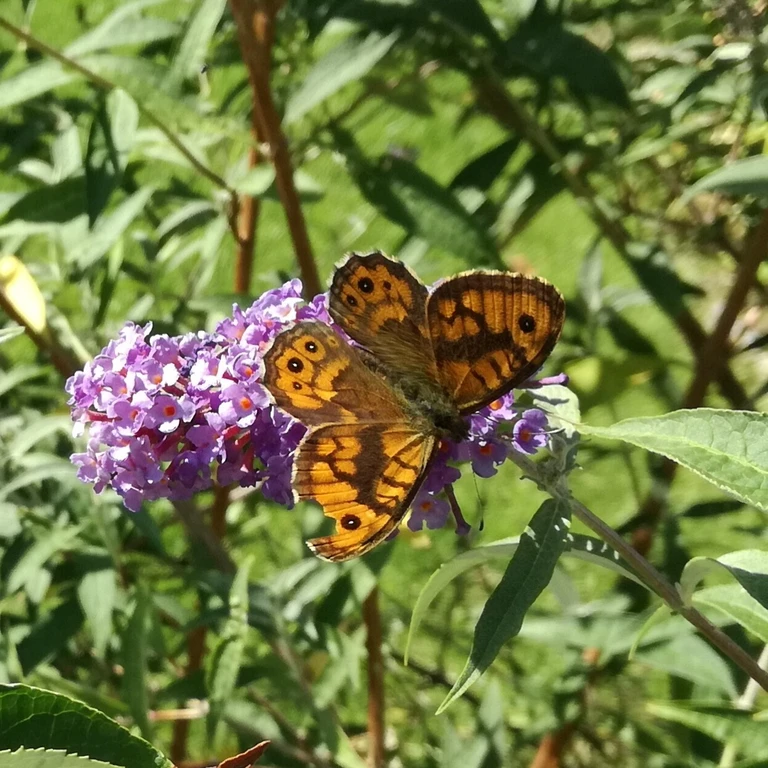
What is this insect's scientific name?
Lasiommata megera (also Pararge megera)
